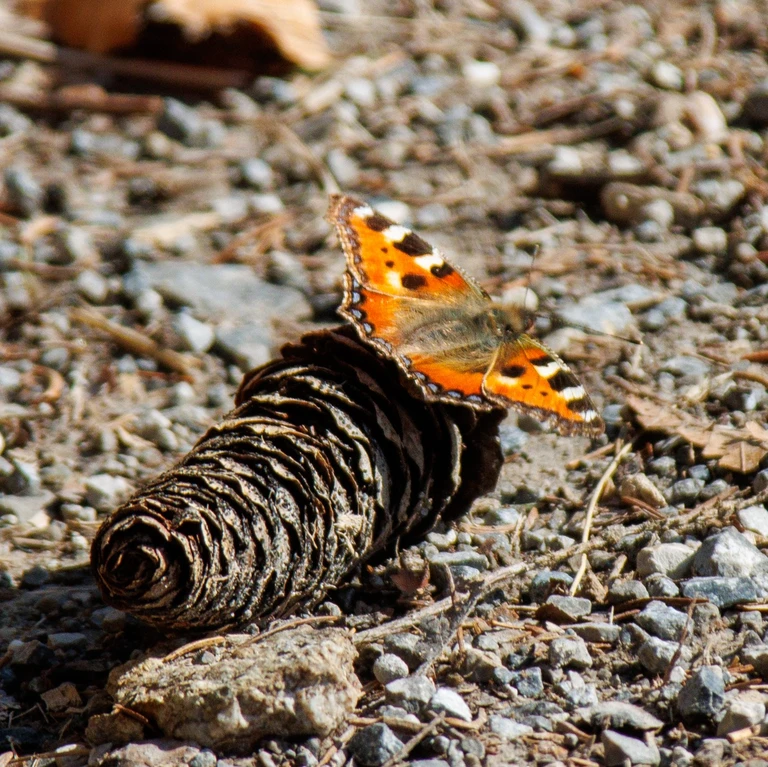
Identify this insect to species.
Aglais urticae
